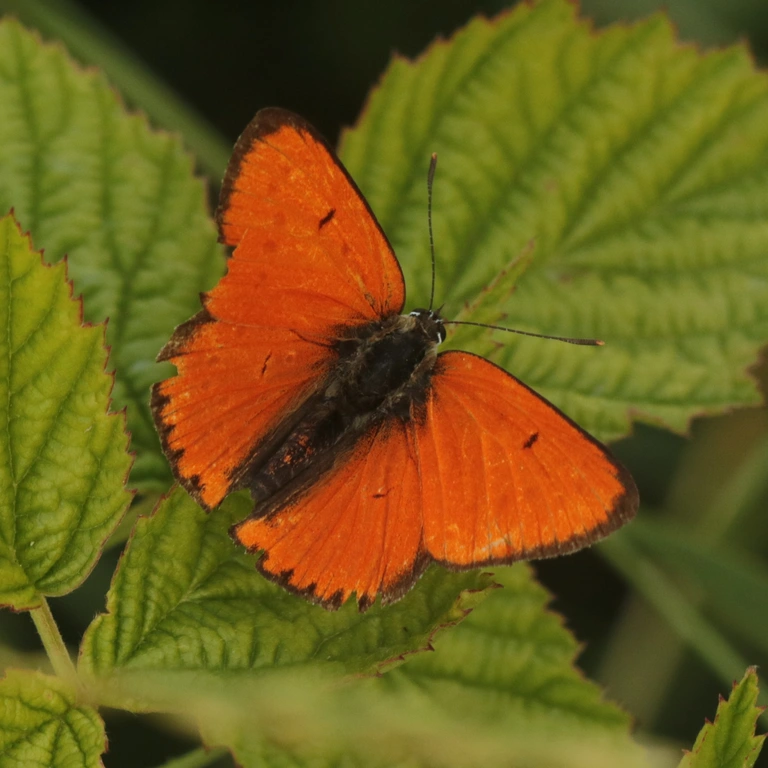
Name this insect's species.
Lycaena dispar
